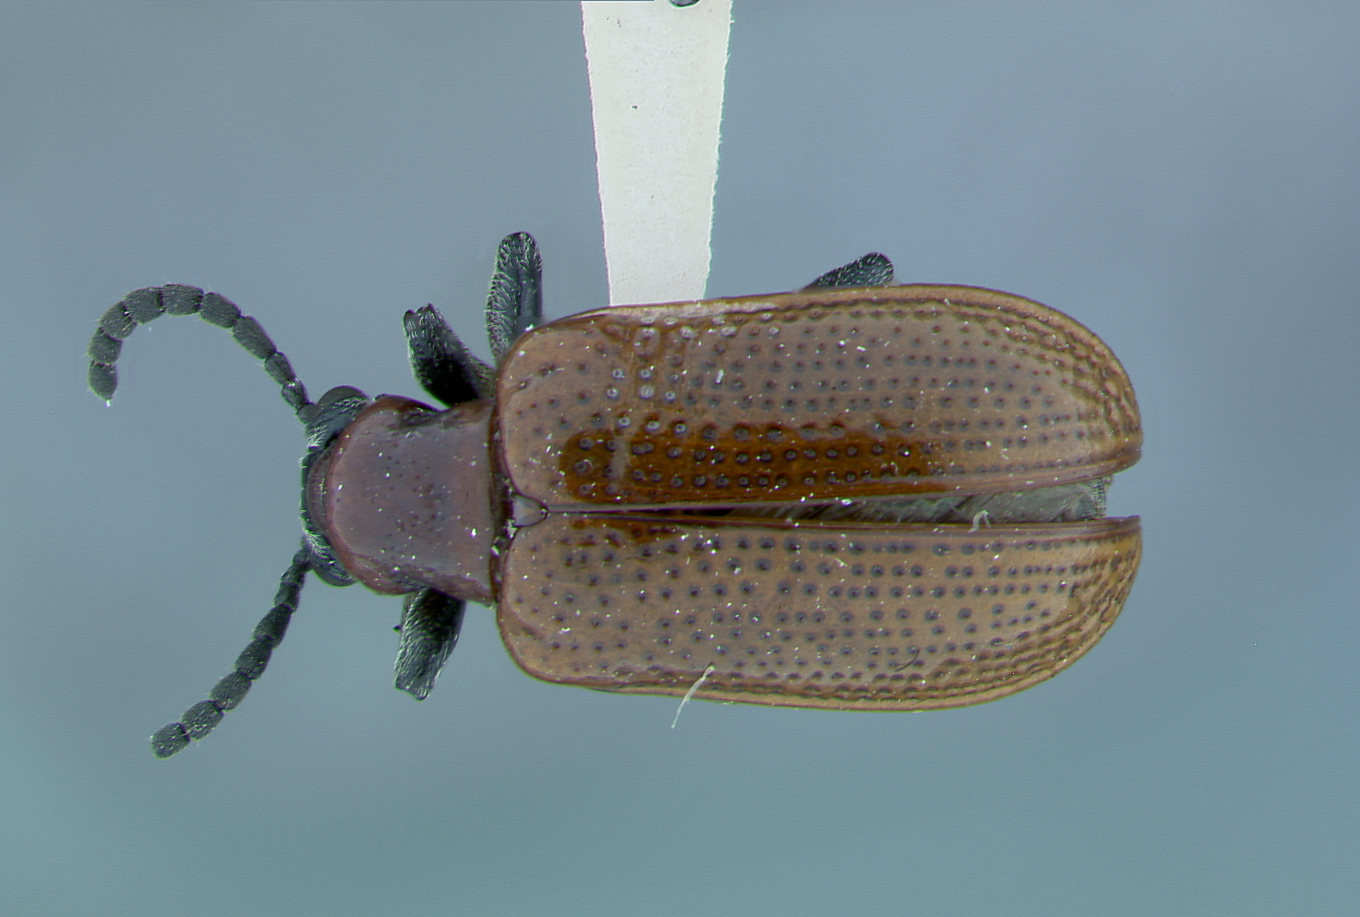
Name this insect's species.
Crioceris moupinensis
